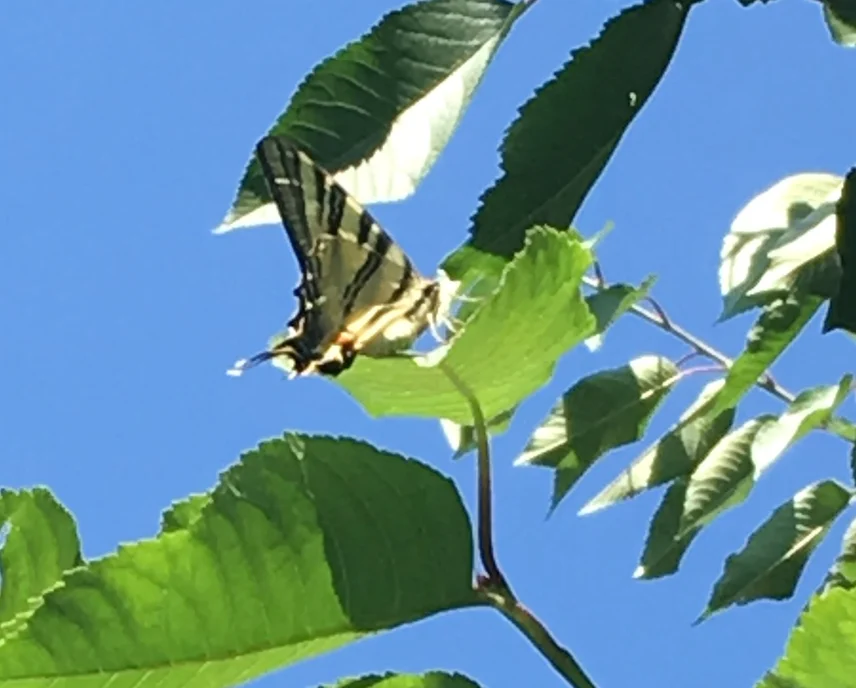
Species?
Iphiclides podalirius
